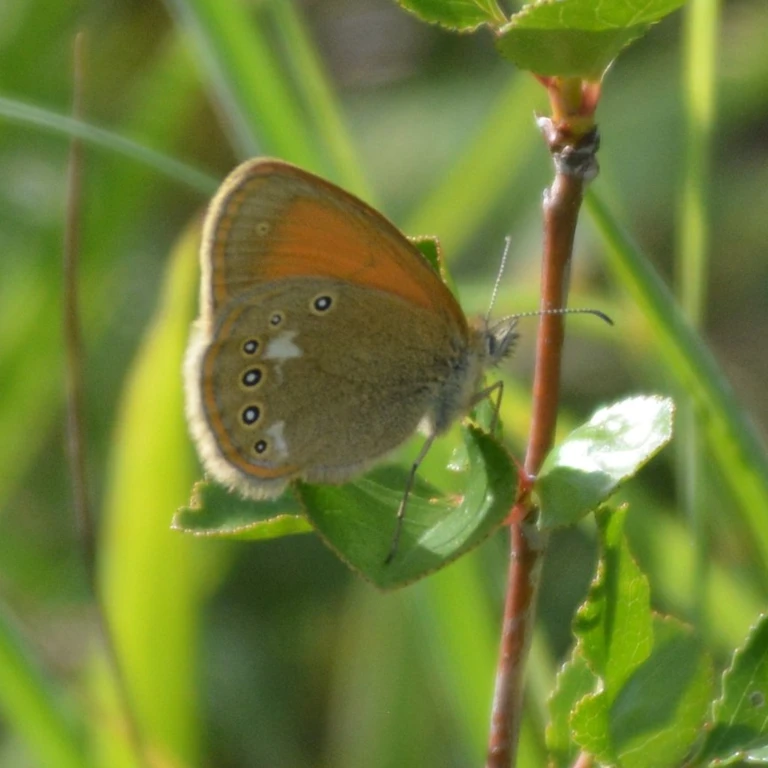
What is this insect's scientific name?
Coenonympha glycerion (also Coenonympha iphis)
